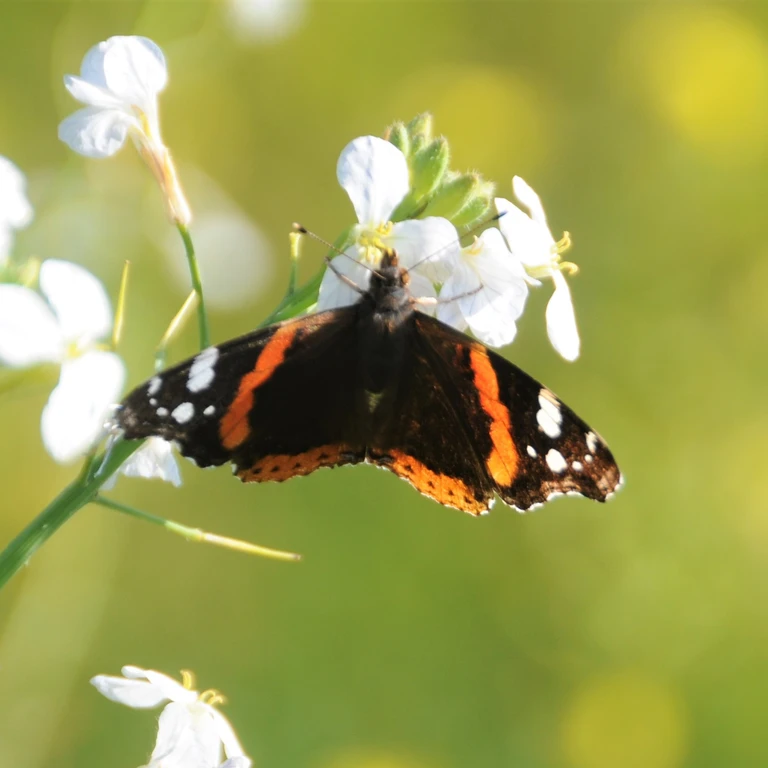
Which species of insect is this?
Vanessa atalanta
